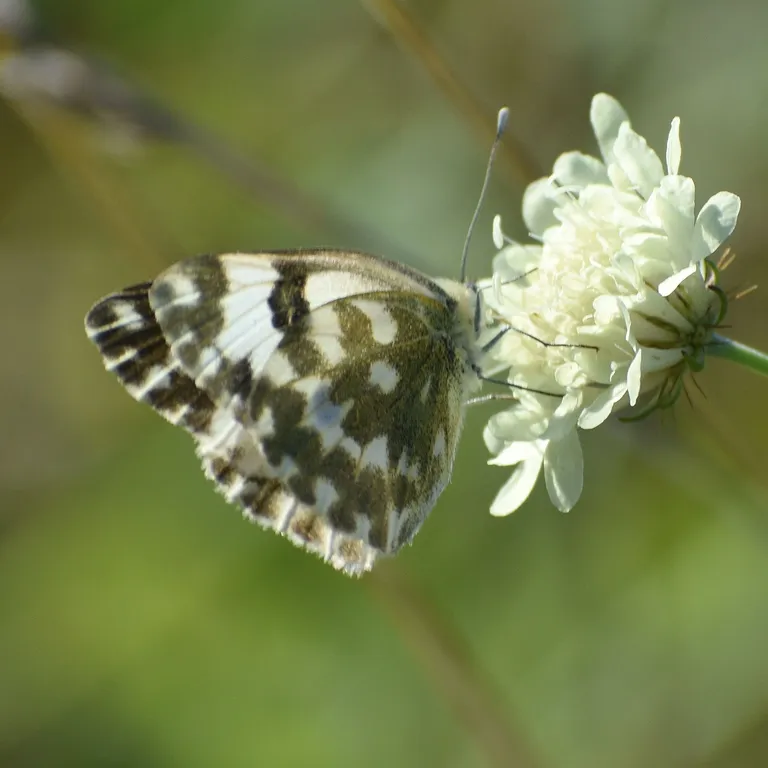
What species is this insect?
Pontia edusa
